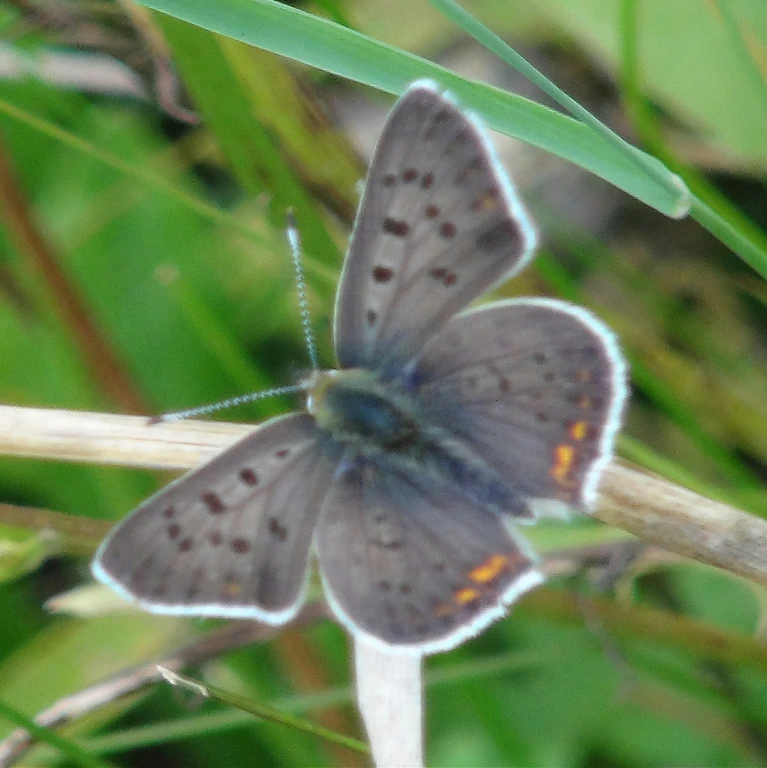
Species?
Lycaena tityrus (also Loweia tityrus)
